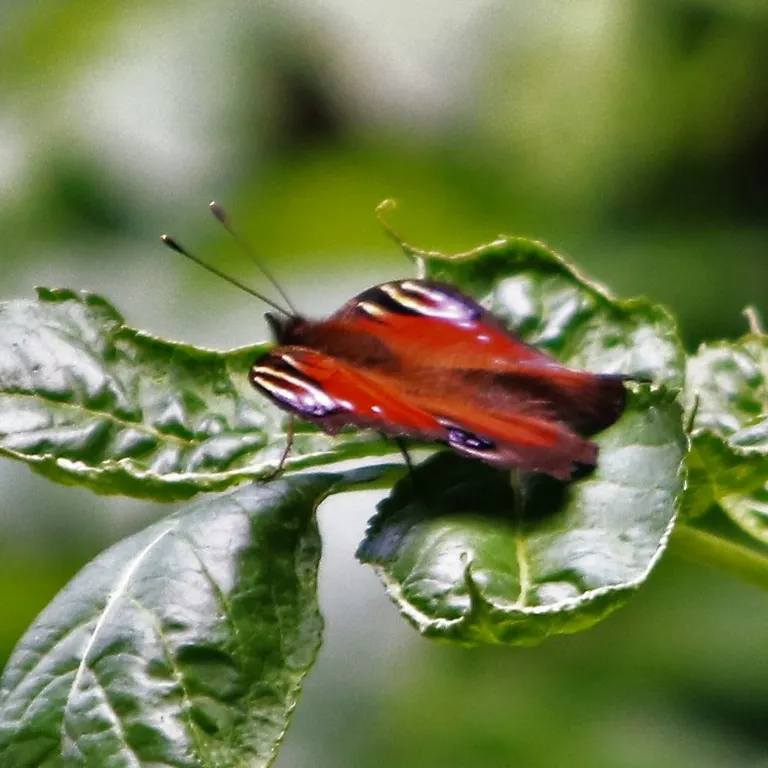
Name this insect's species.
Aglais io
